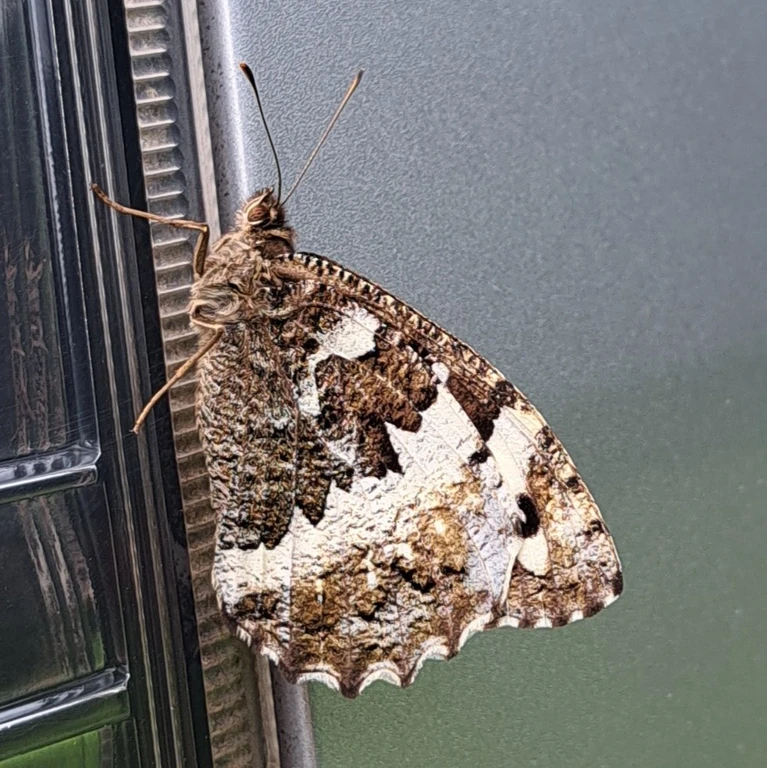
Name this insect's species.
Brintesia circe
